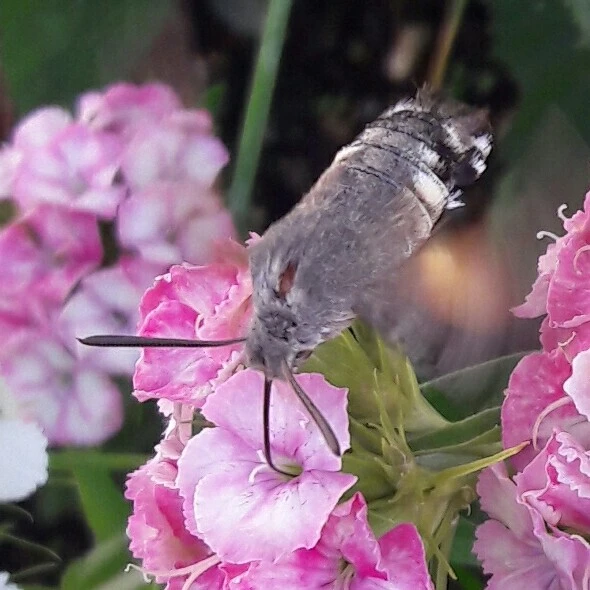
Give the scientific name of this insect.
Macroglossum stellatarum
